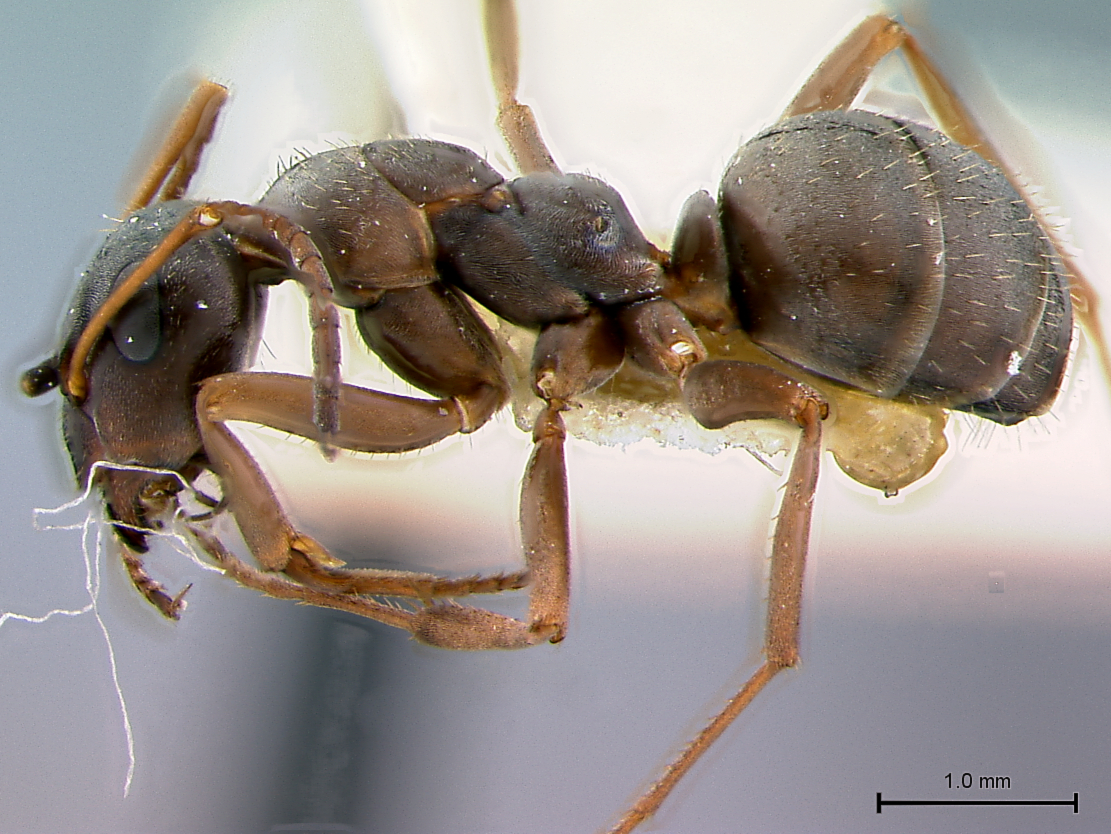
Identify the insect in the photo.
Formica cinerea
